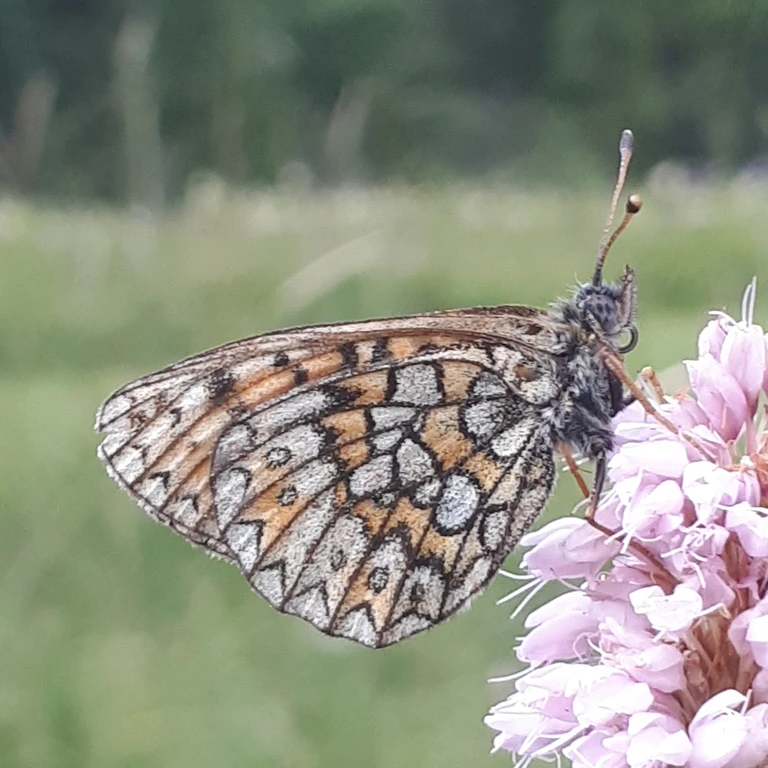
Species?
Boloria eunomia
